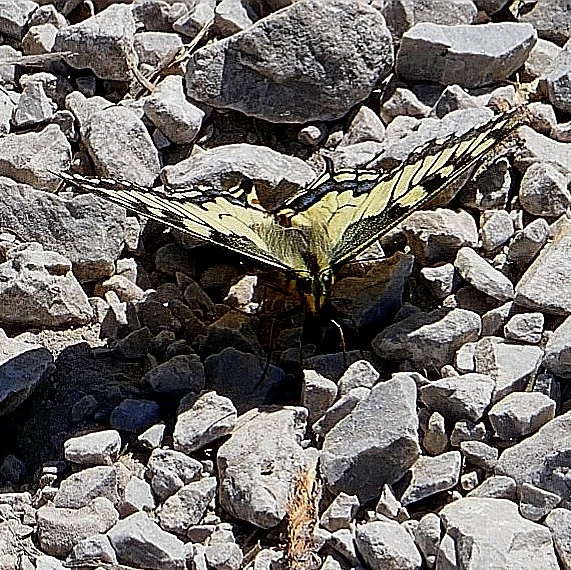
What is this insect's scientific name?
Papilio machaon
